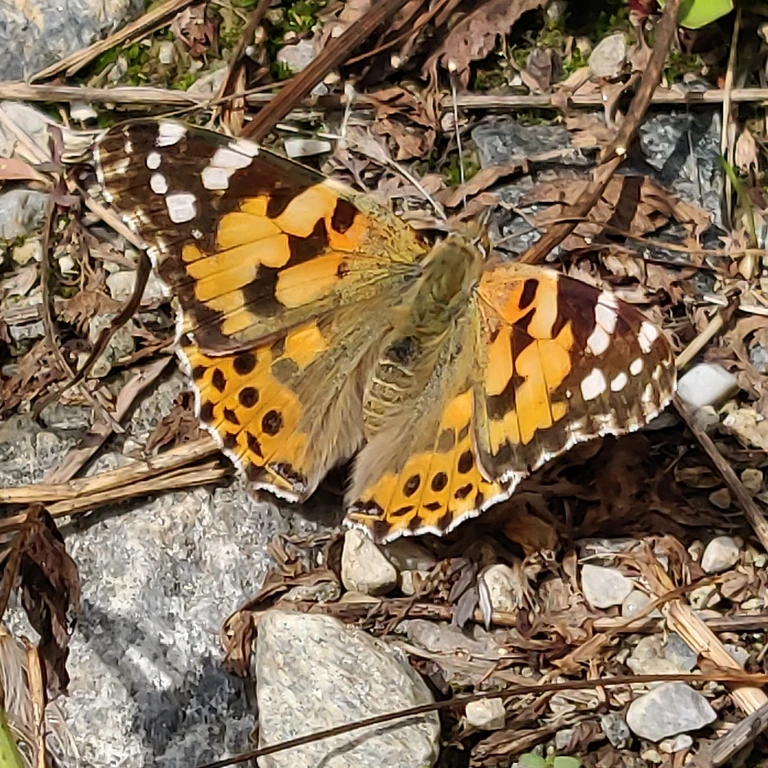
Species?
Vanessa cardui
